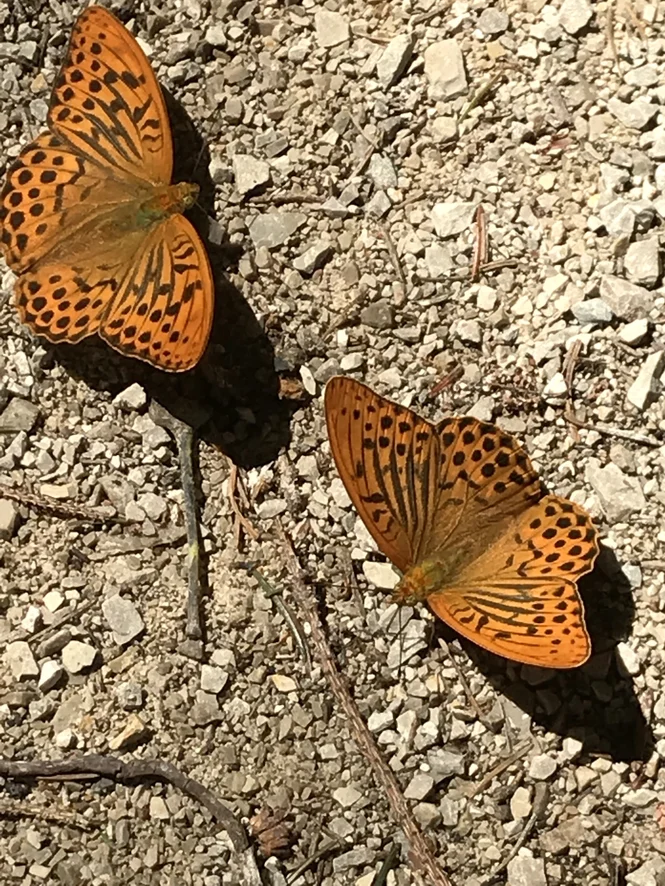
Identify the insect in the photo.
Argynnis paphia
